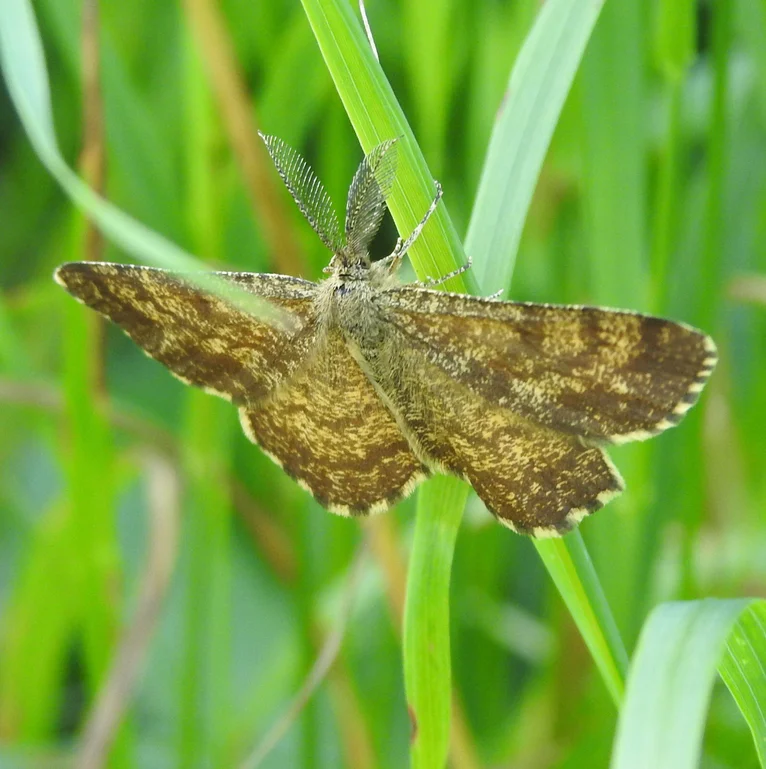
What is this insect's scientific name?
Ematurga atomaria
